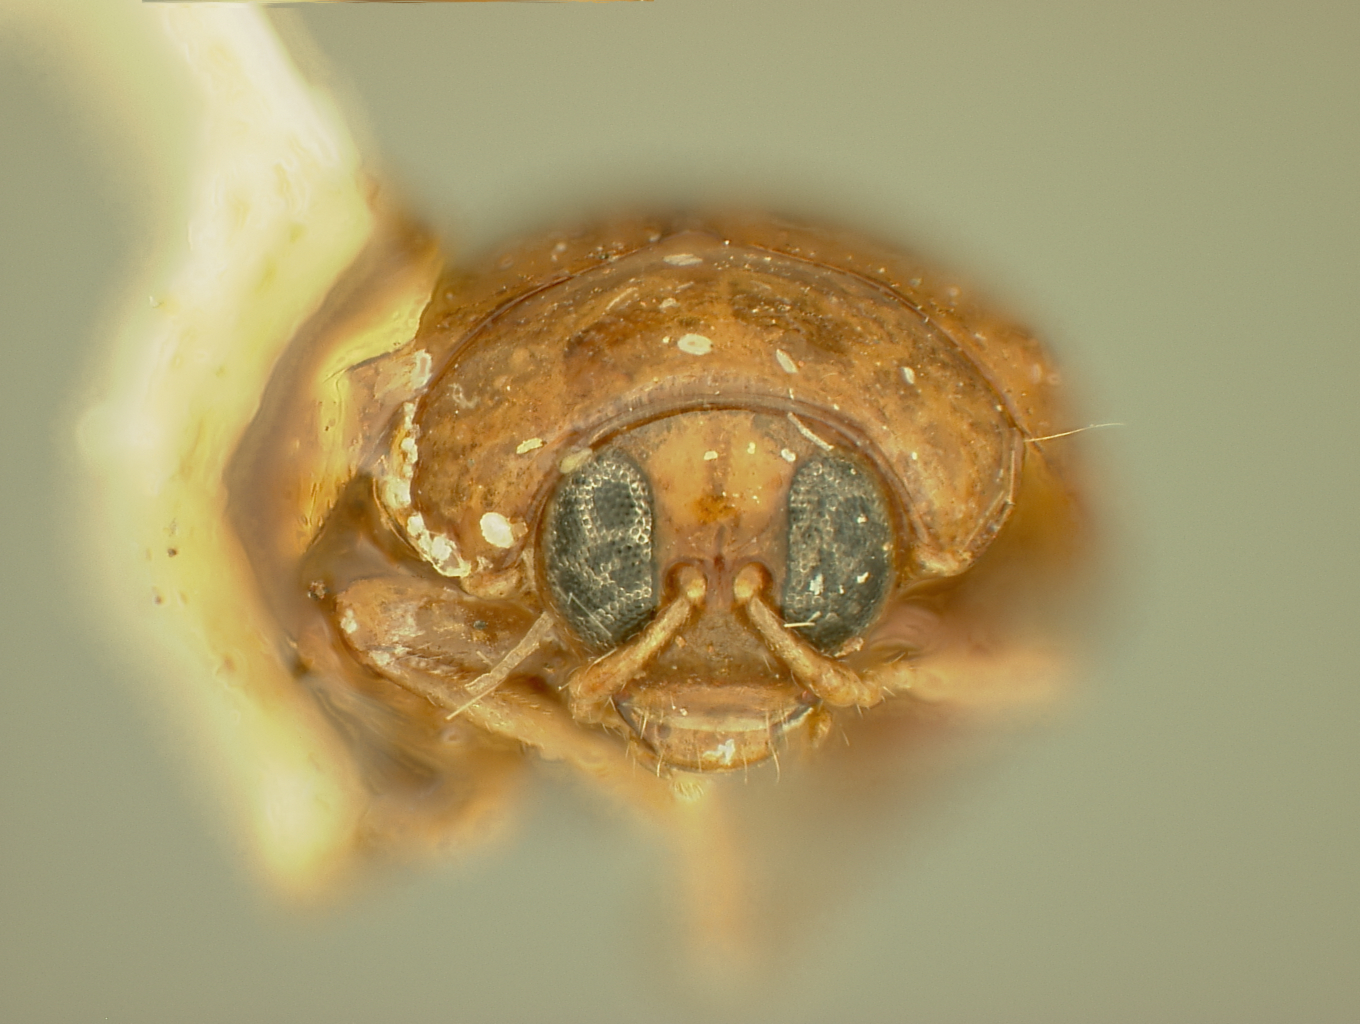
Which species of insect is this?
Schenklingia yoshinoi
